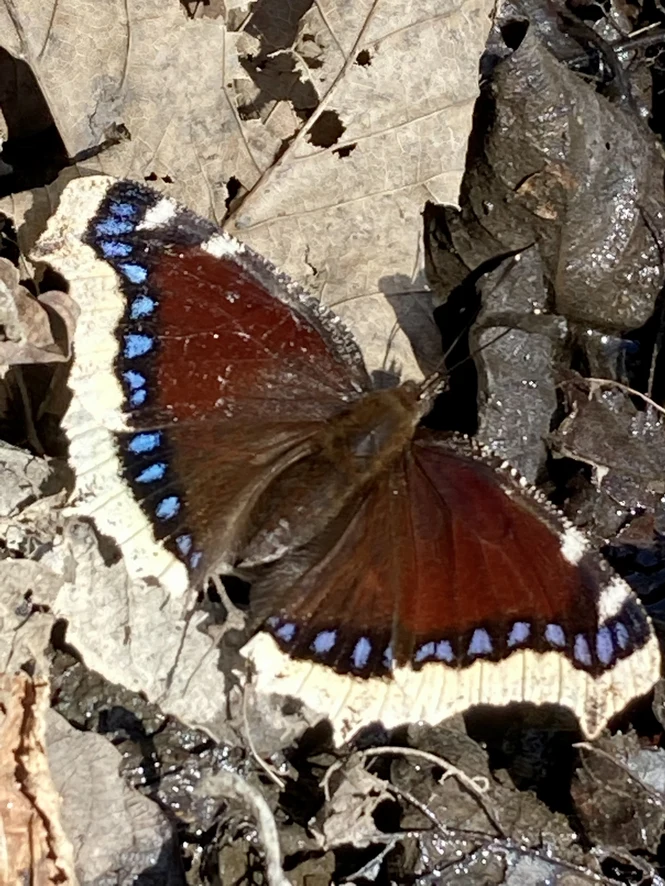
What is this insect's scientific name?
Nymphalis antiopa
